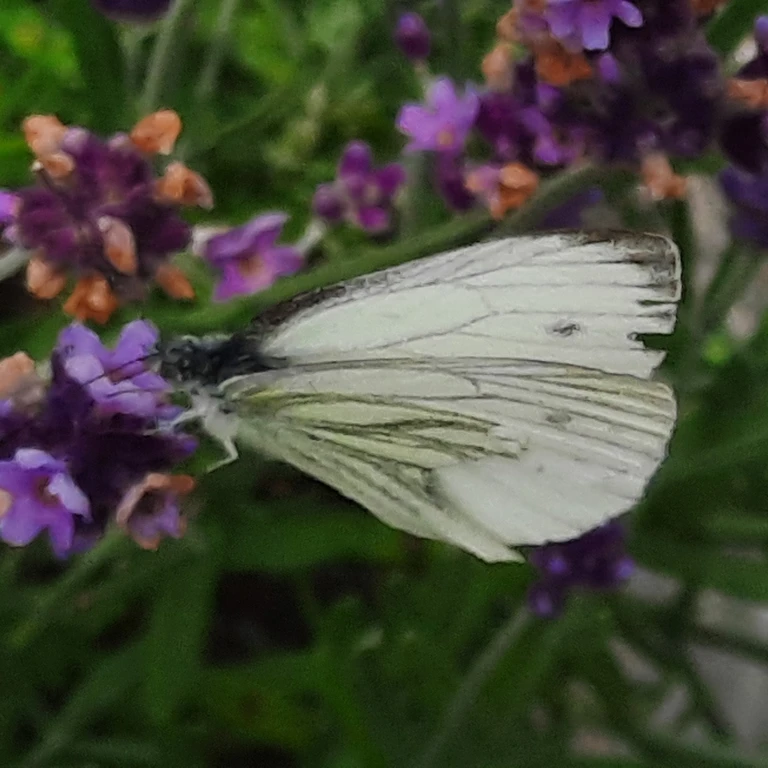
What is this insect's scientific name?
Pieris napi
